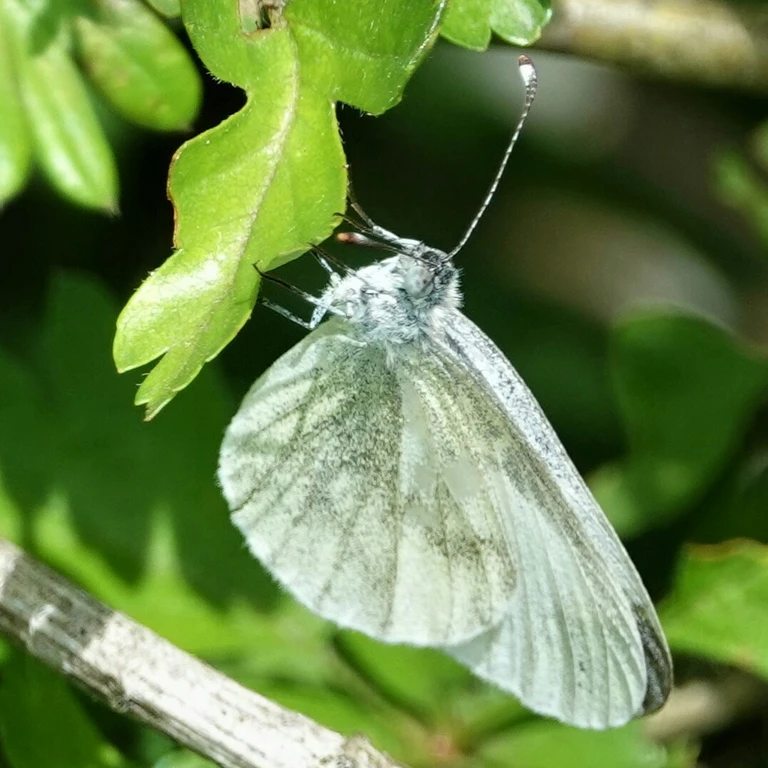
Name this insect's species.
Leptidea sinapis/juvernica
